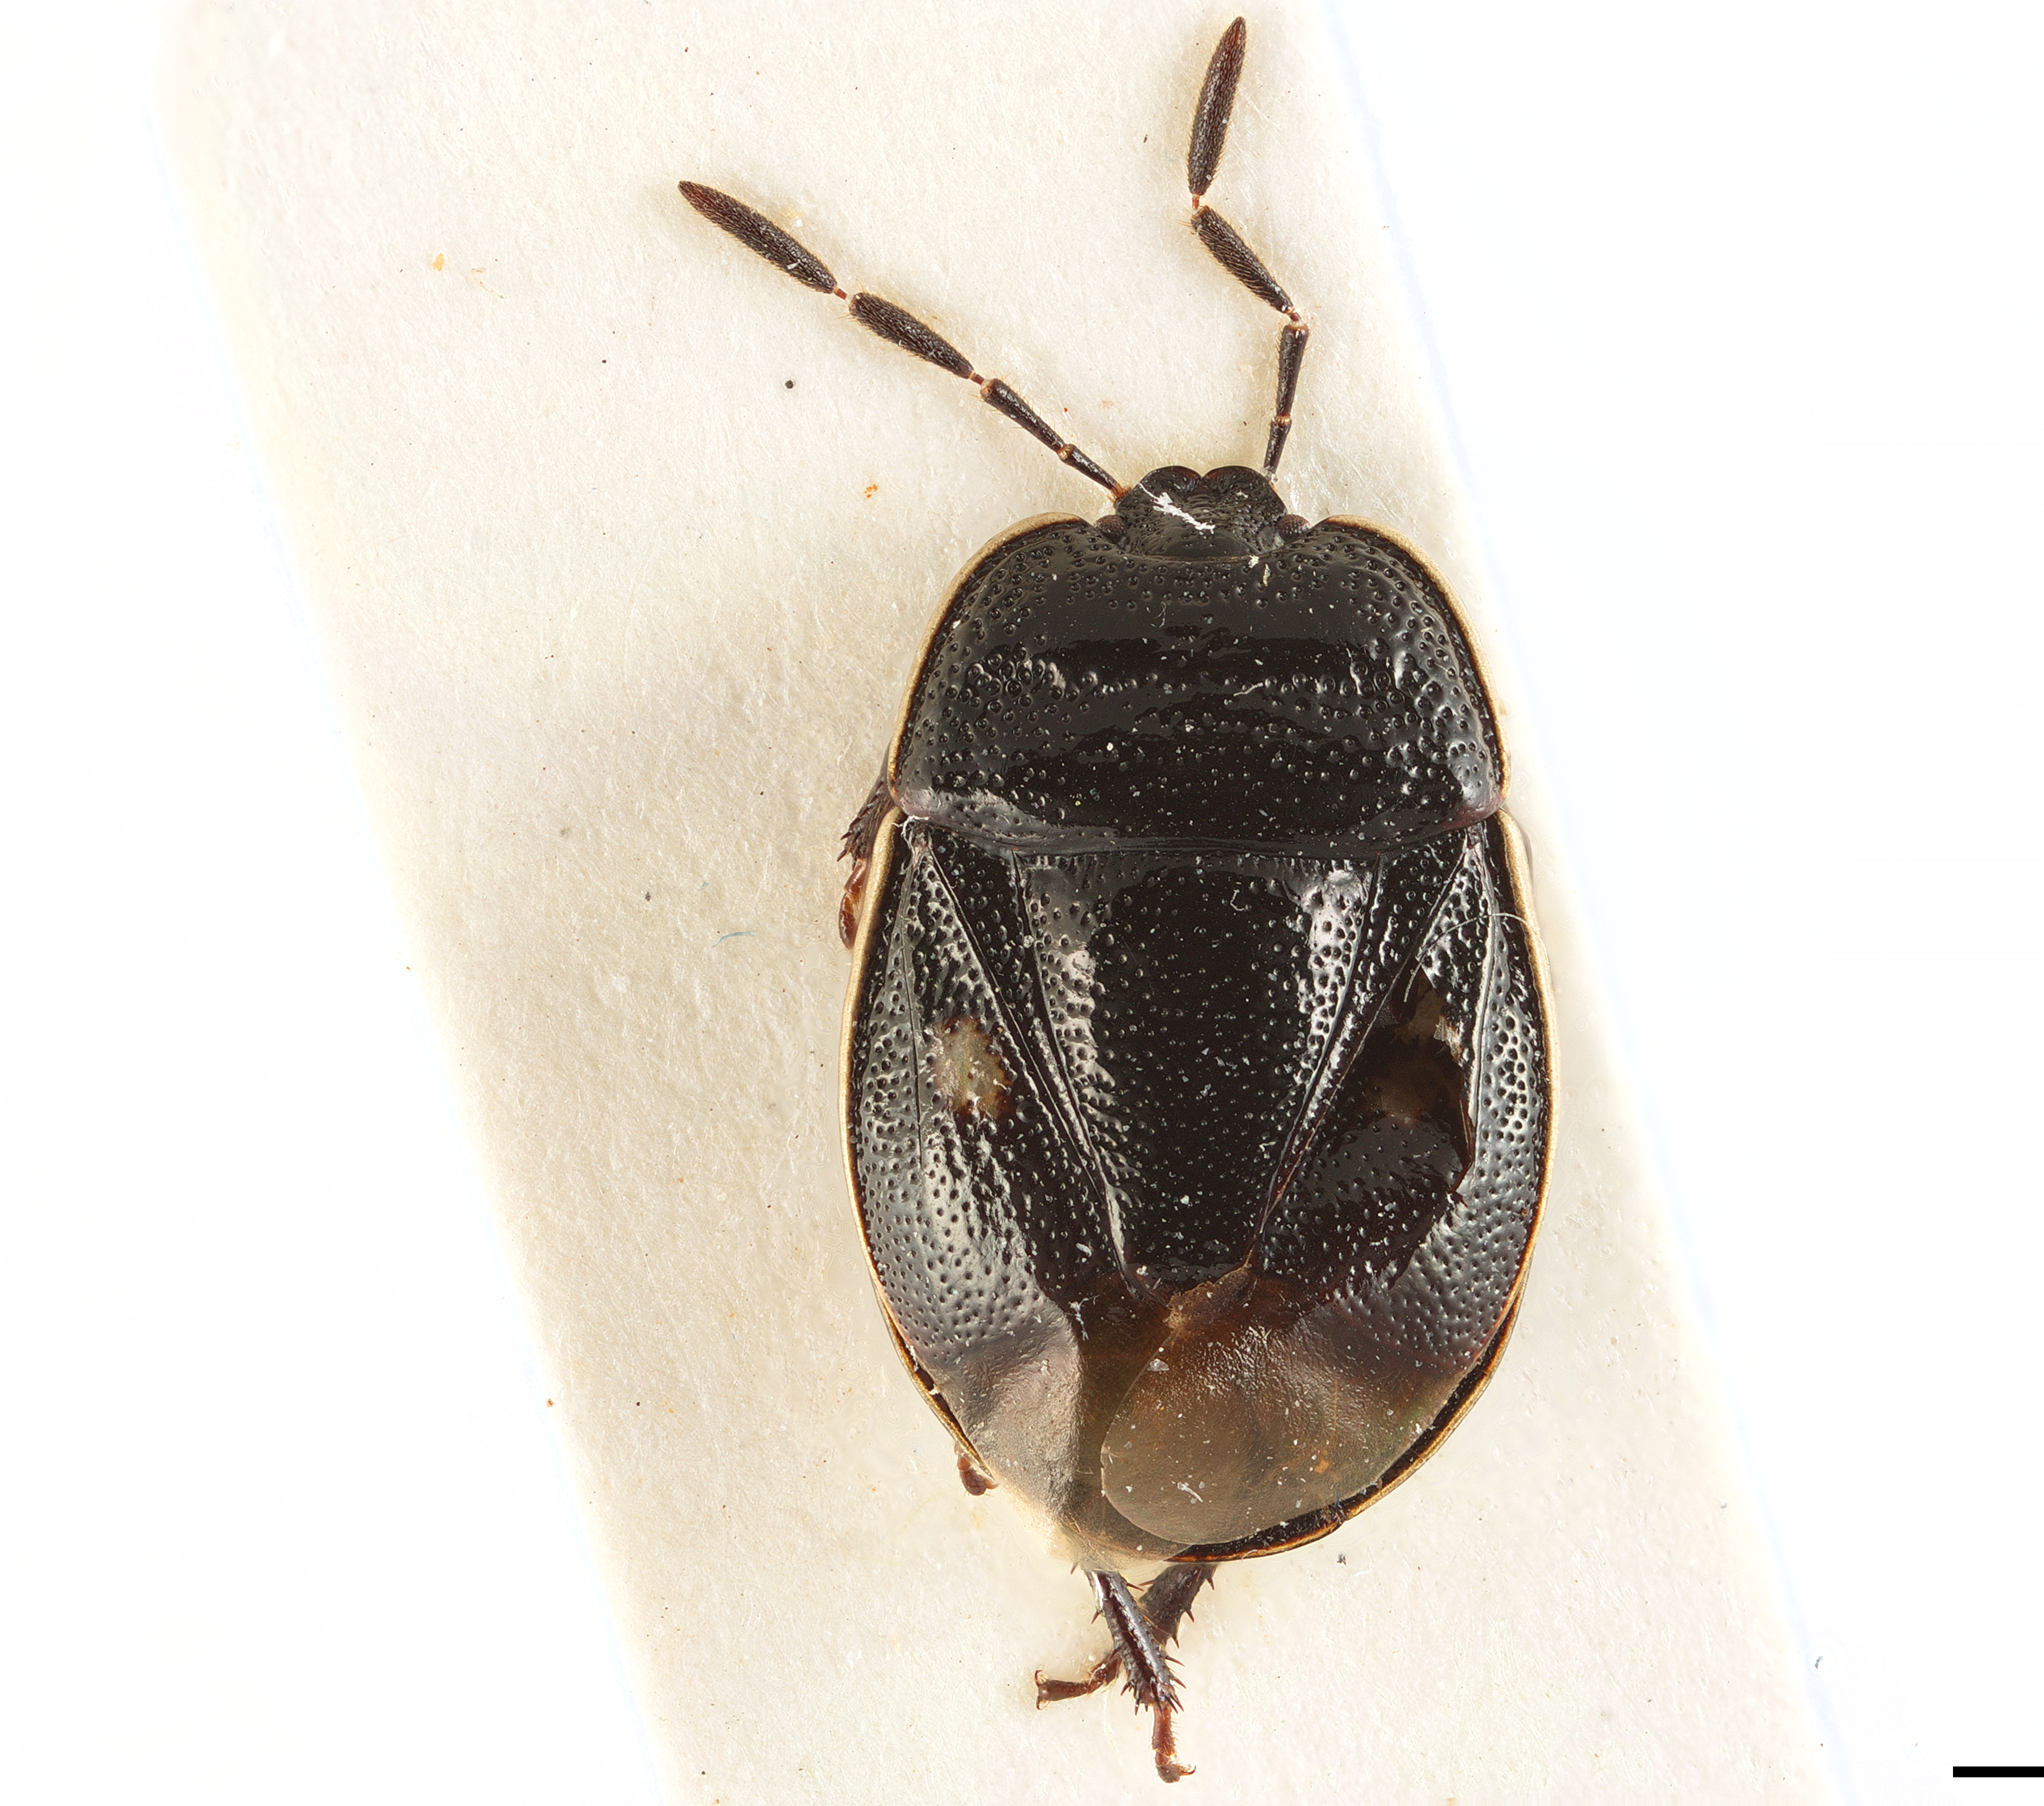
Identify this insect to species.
Adomerus biguttatus
